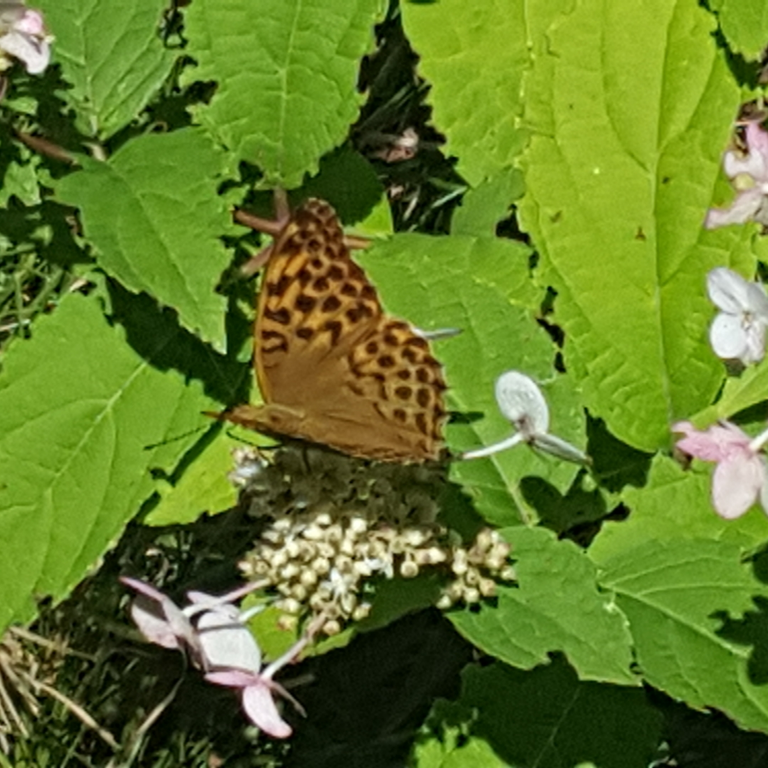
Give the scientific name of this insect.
Argynnis paphia
